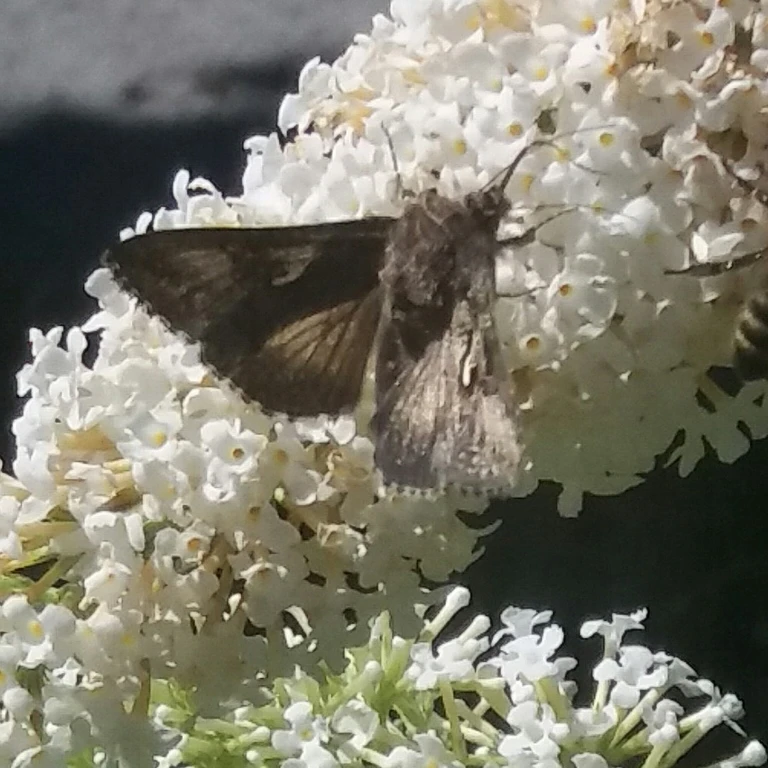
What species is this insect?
Autographa gamma
